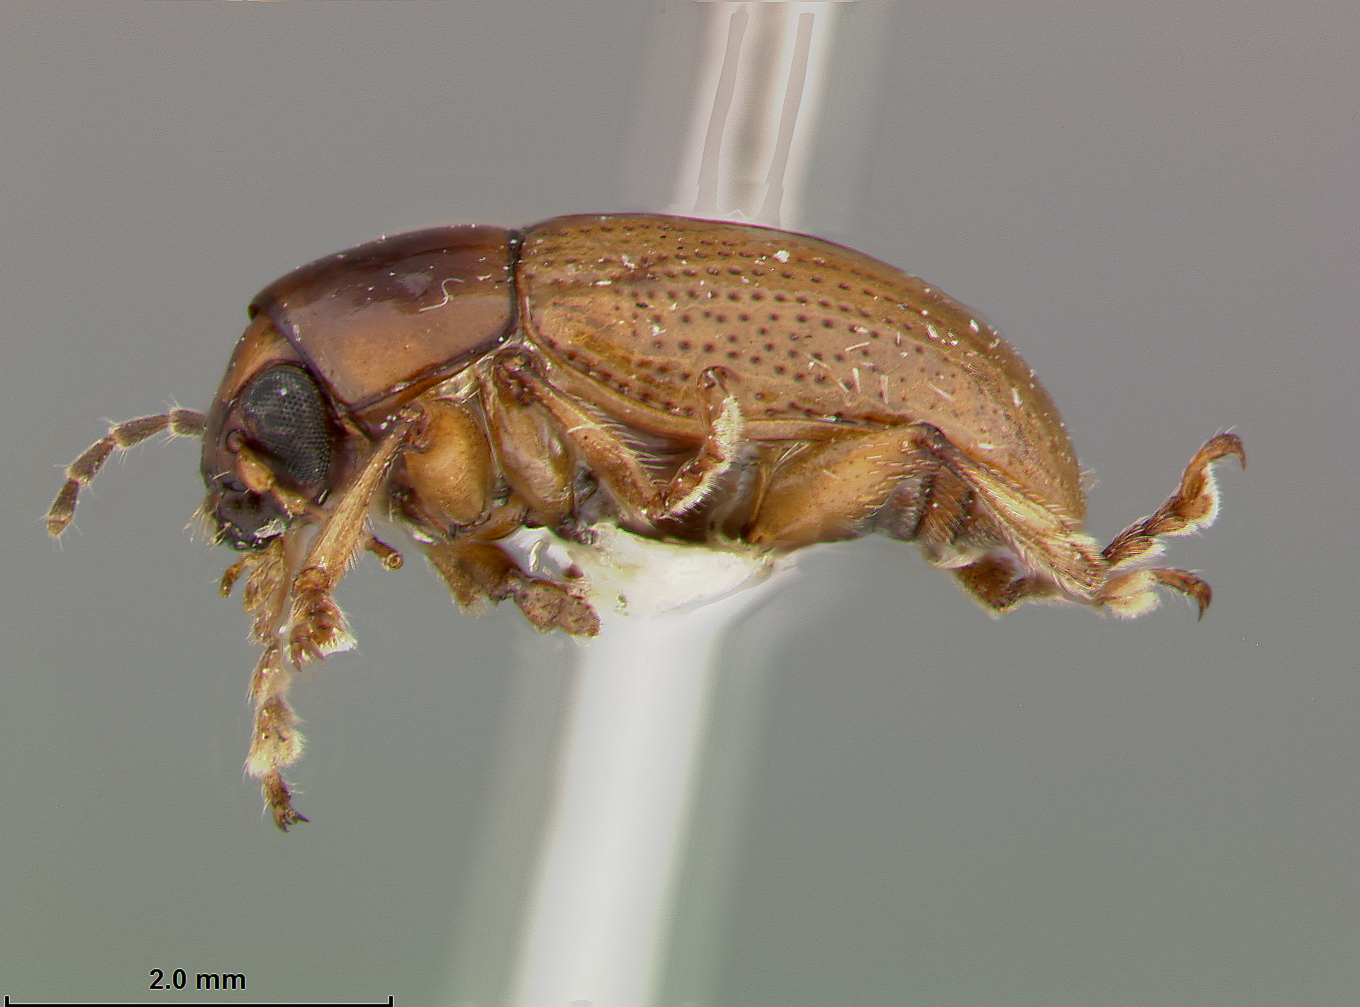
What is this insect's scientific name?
Metachroma farri
